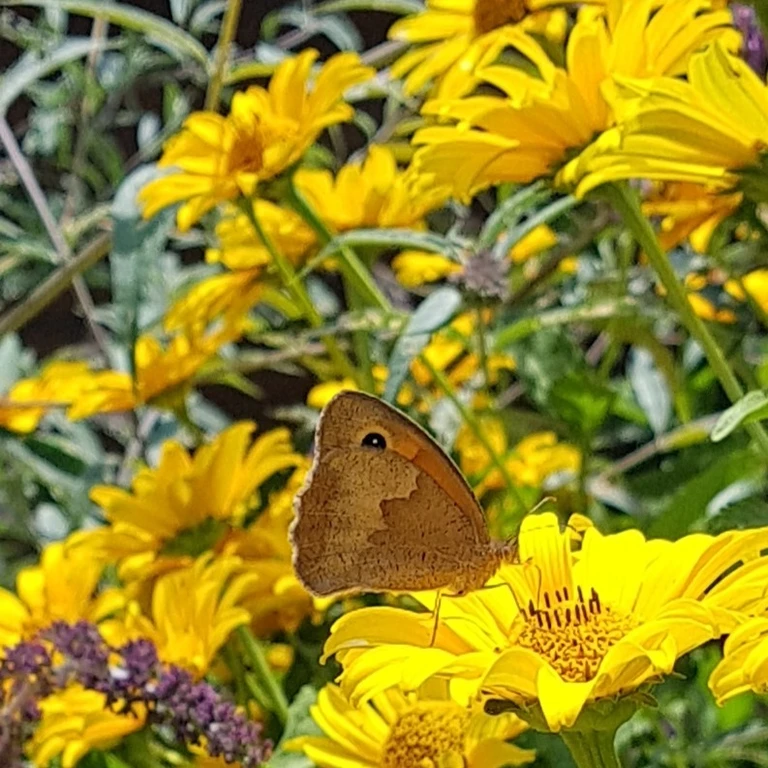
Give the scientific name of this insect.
Maniola jurtina
